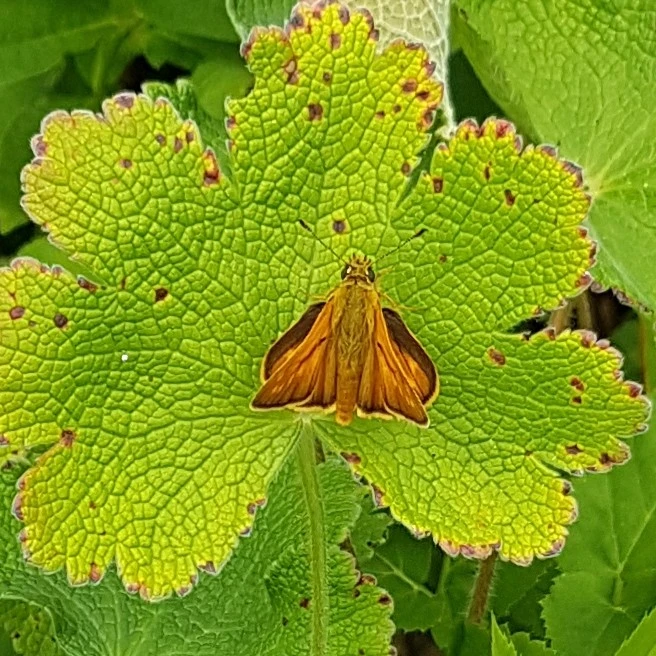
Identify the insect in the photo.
Ochlodes sylvanus (also Ochlodes venata)
